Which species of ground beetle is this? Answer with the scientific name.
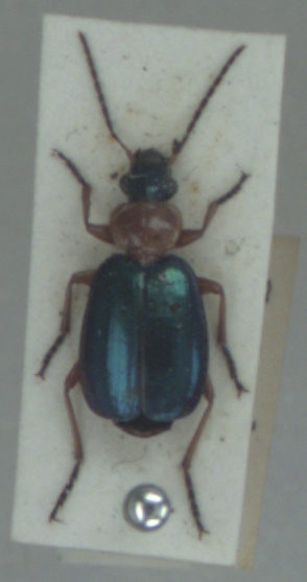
Lebia chlorocephala
